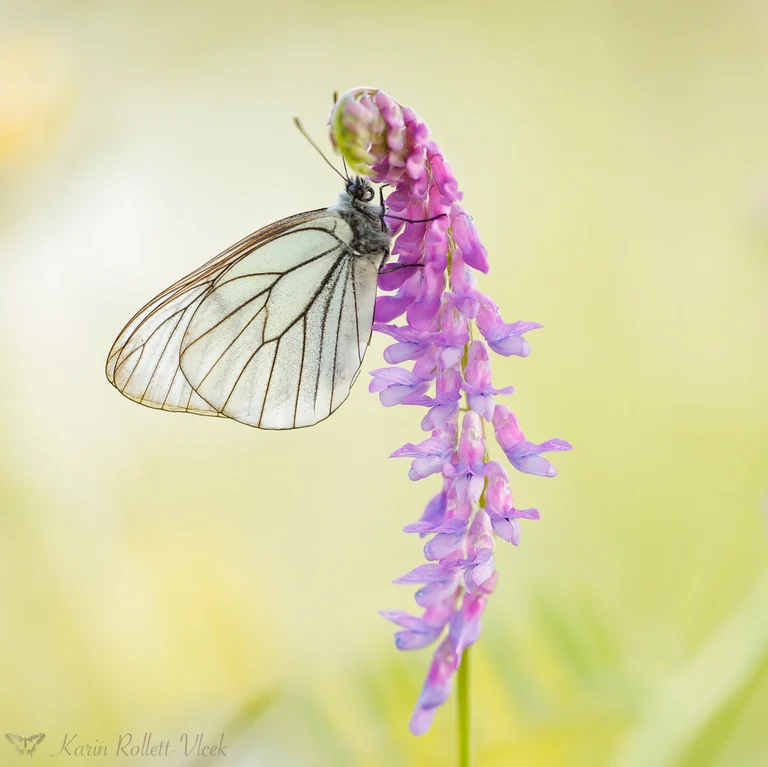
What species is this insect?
Aporia crataegi
